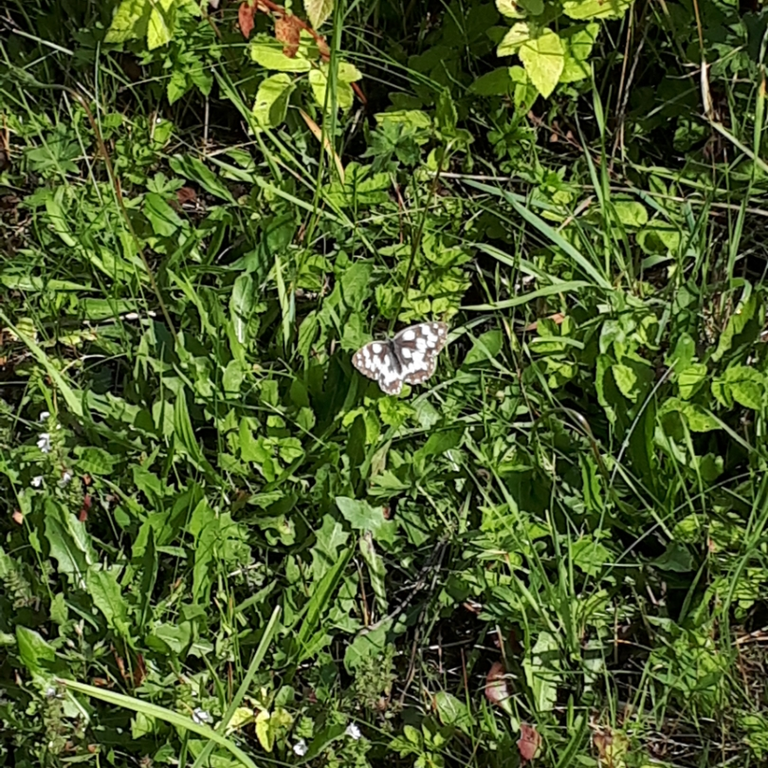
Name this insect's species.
Melanargia galathea
